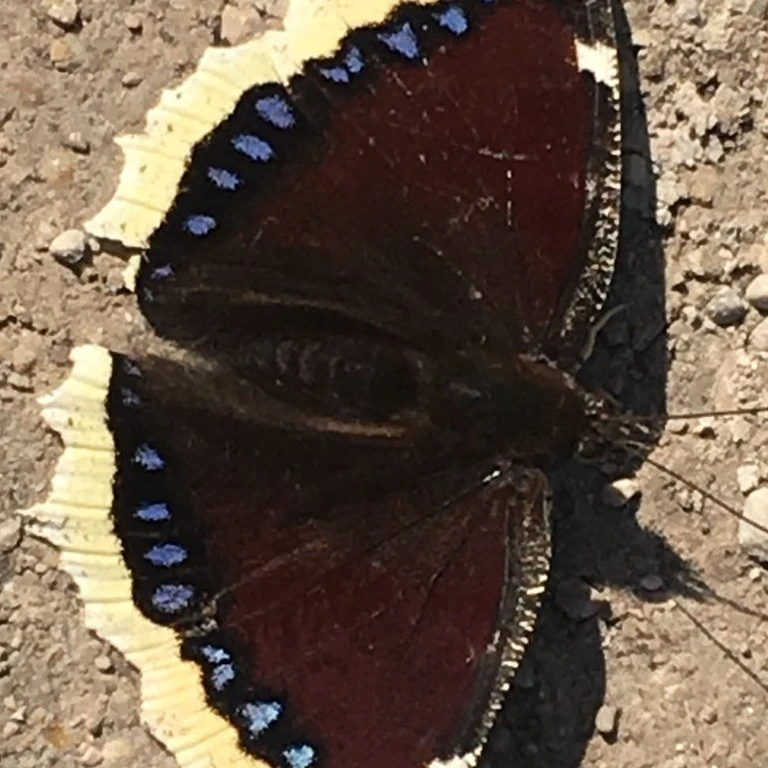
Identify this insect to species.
Nymphalis antiopa
